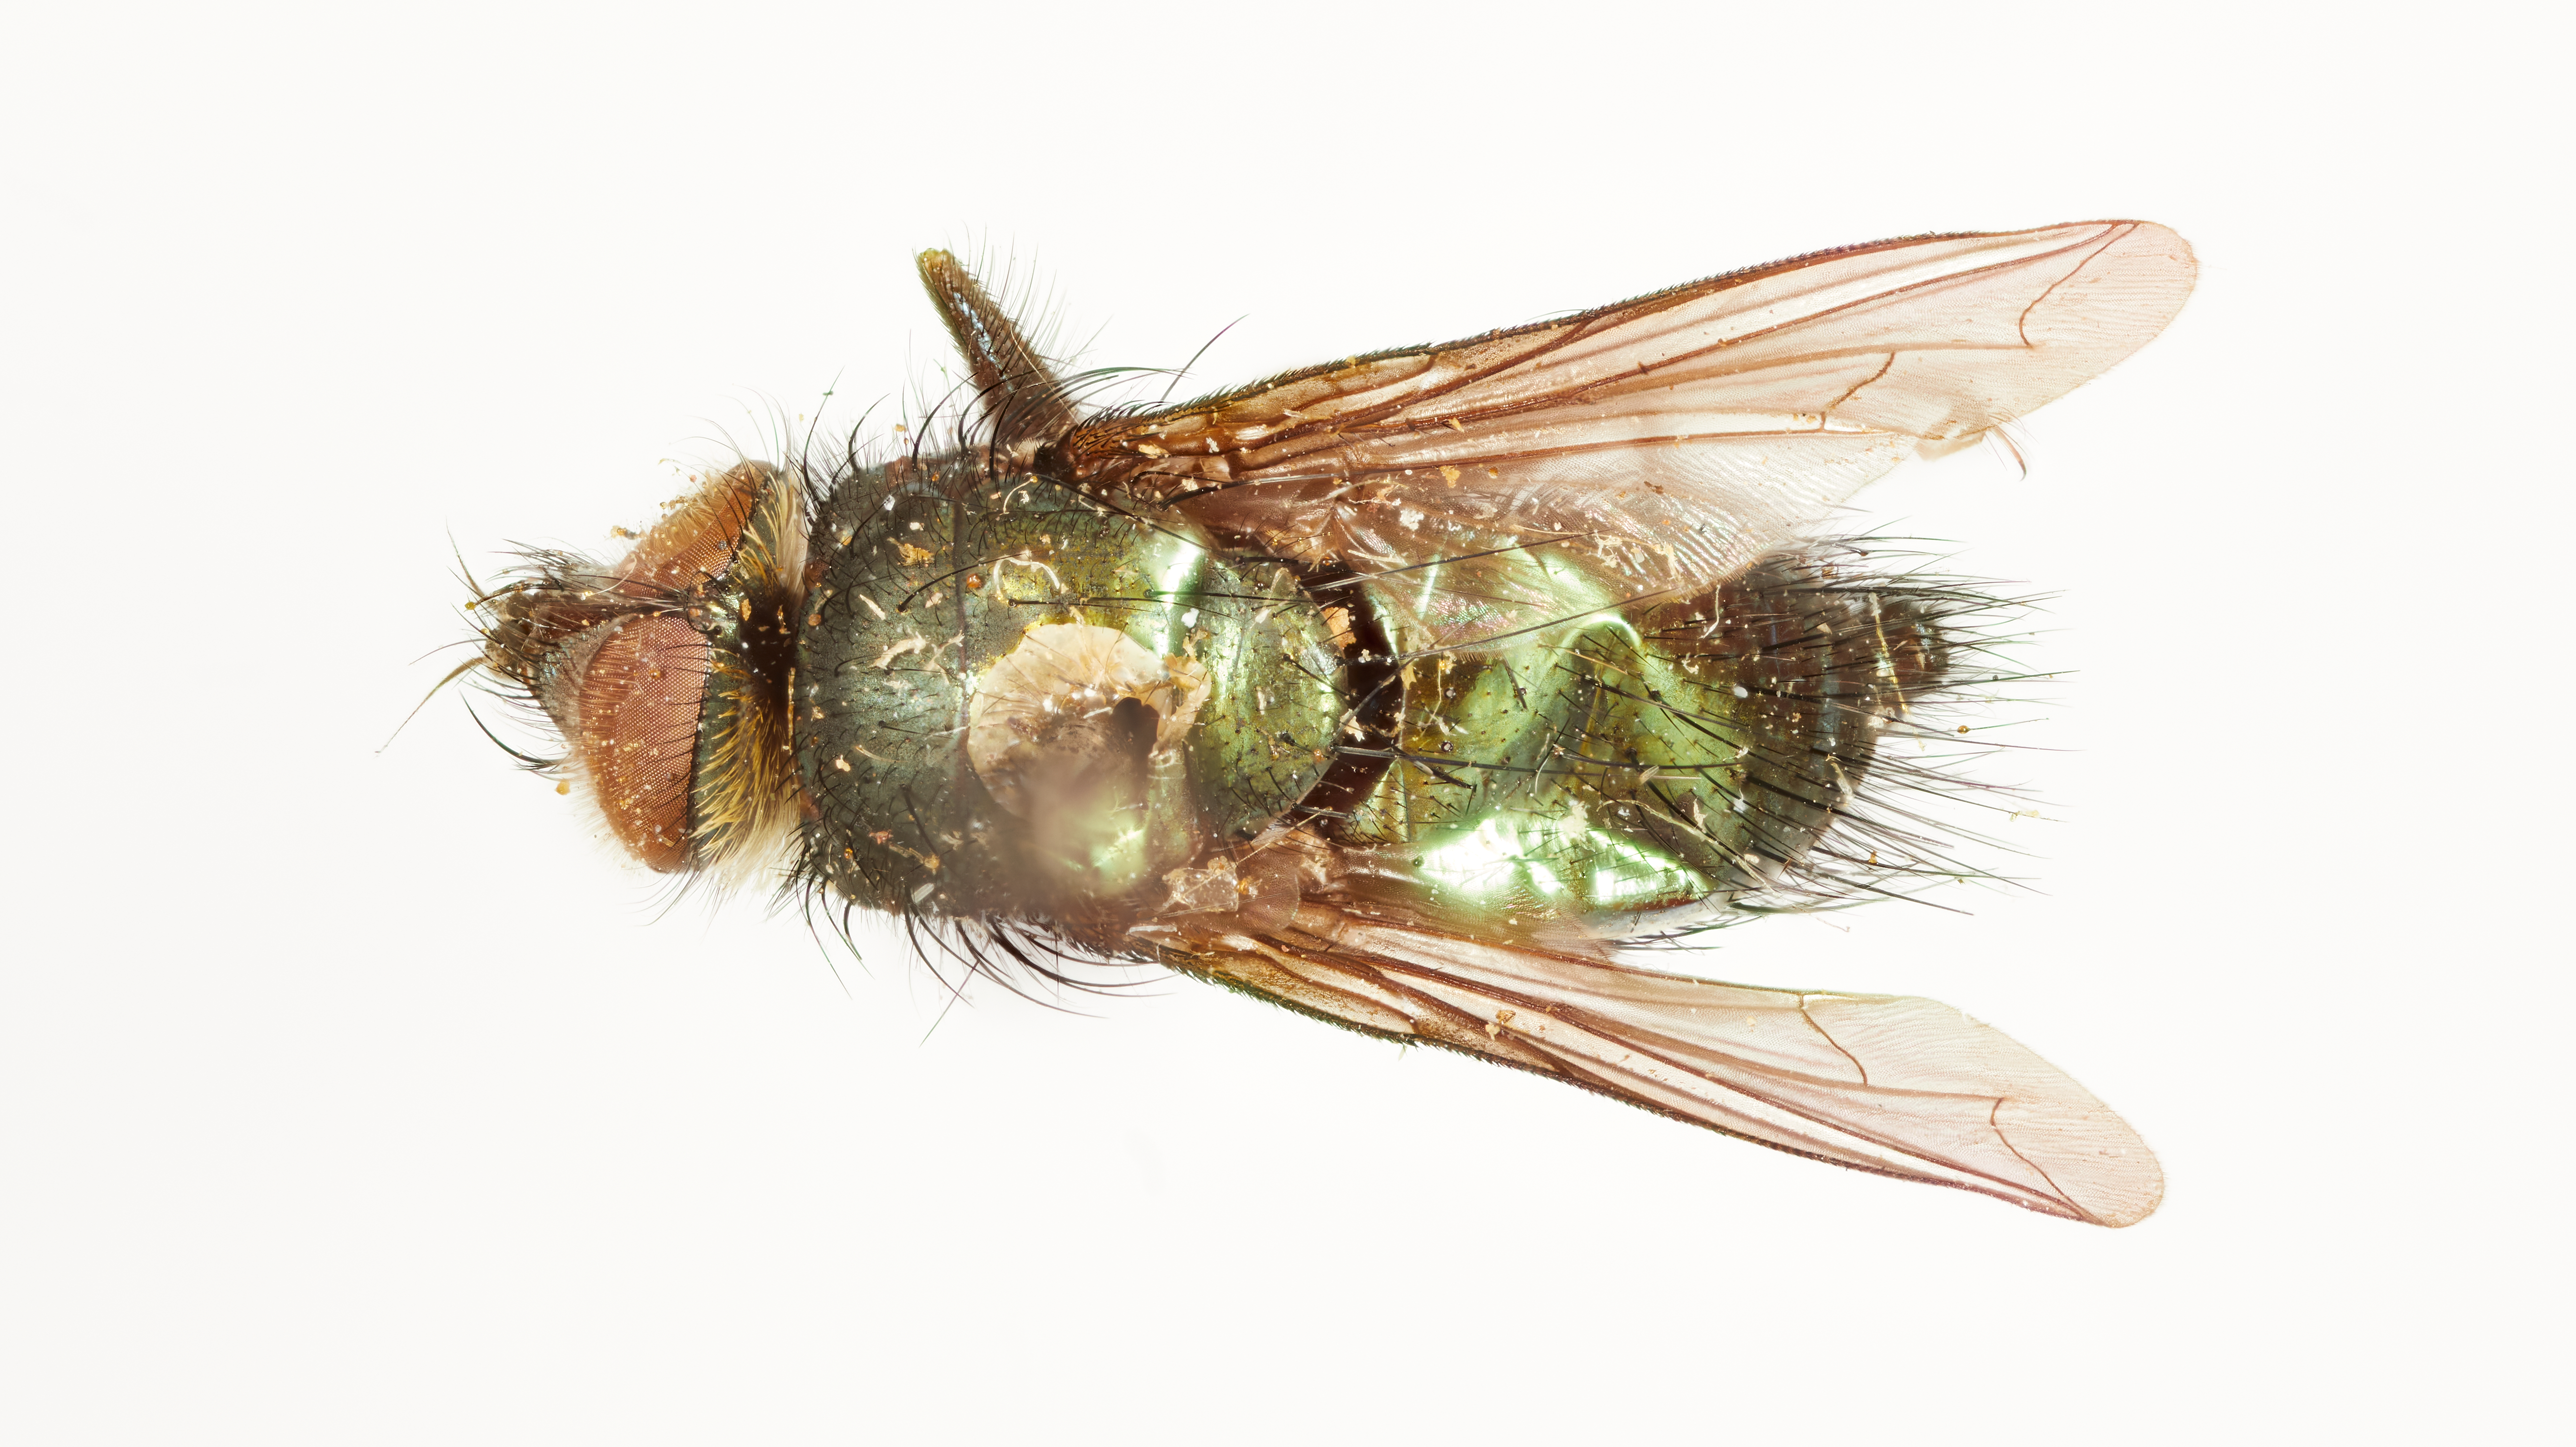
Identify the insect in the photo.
Eucomus strictus
